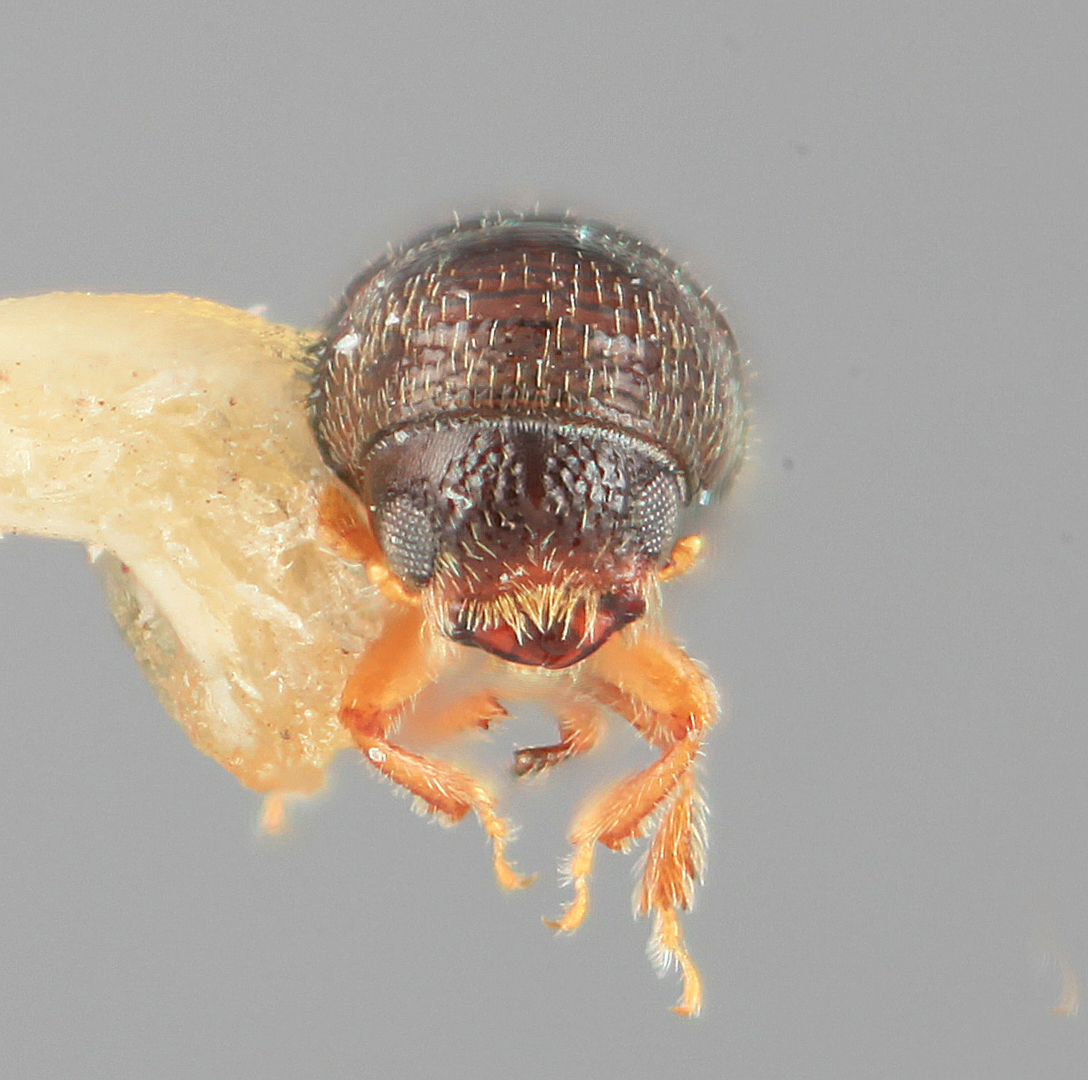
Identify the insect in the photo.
Araptus consobrinus
